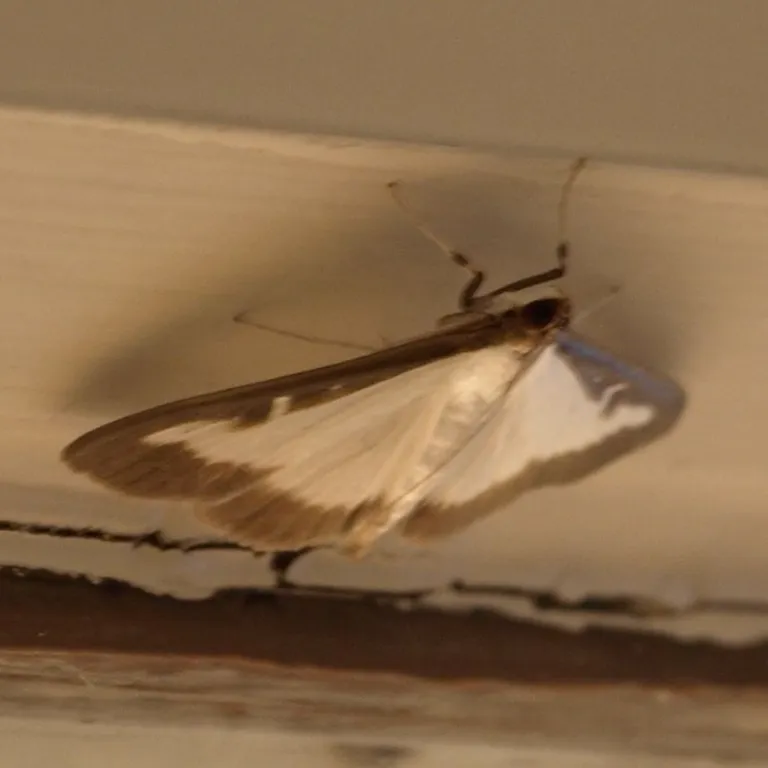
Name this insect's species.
Cydalima perspectalis
